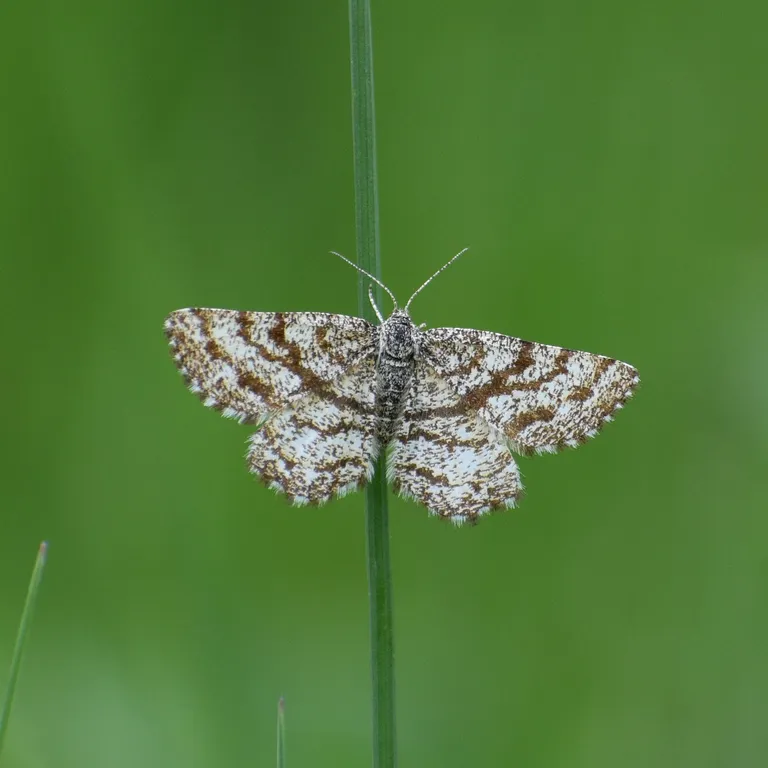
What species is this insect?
Ematurga atomaria
